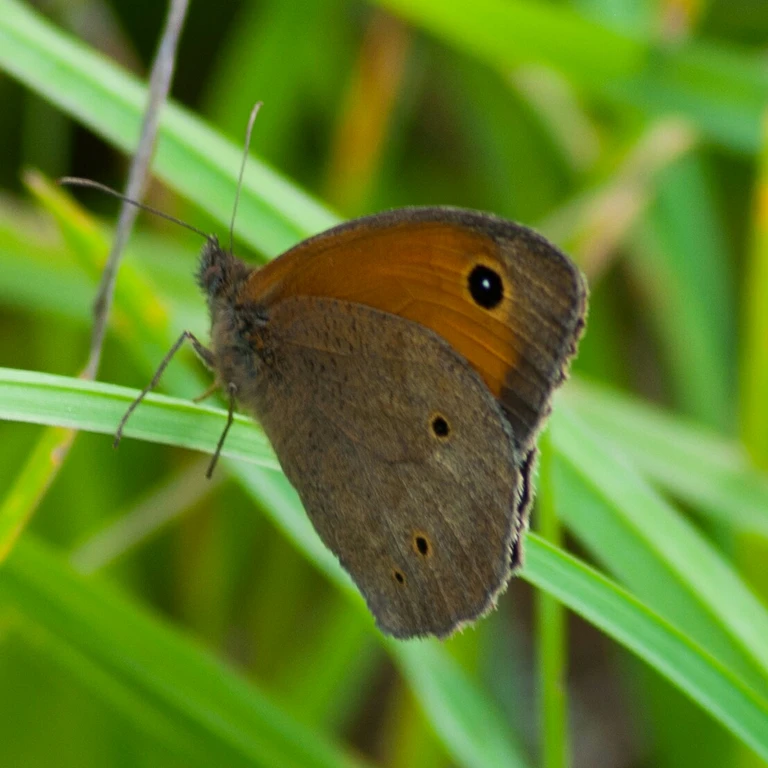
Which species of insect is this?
Maniola jurtina
